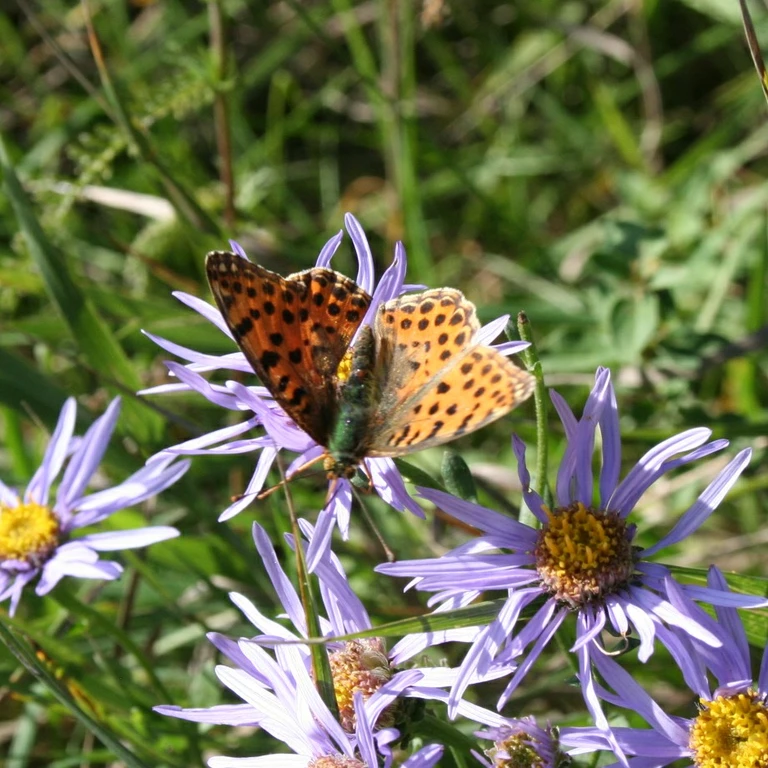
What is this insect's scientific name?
Issoria lathonia
